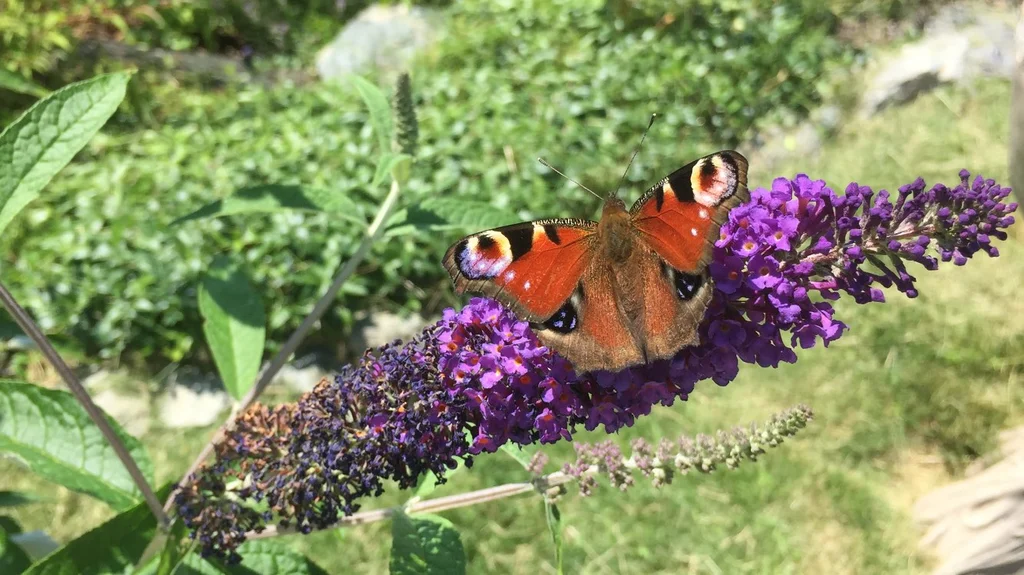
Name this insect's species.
Aglais io
